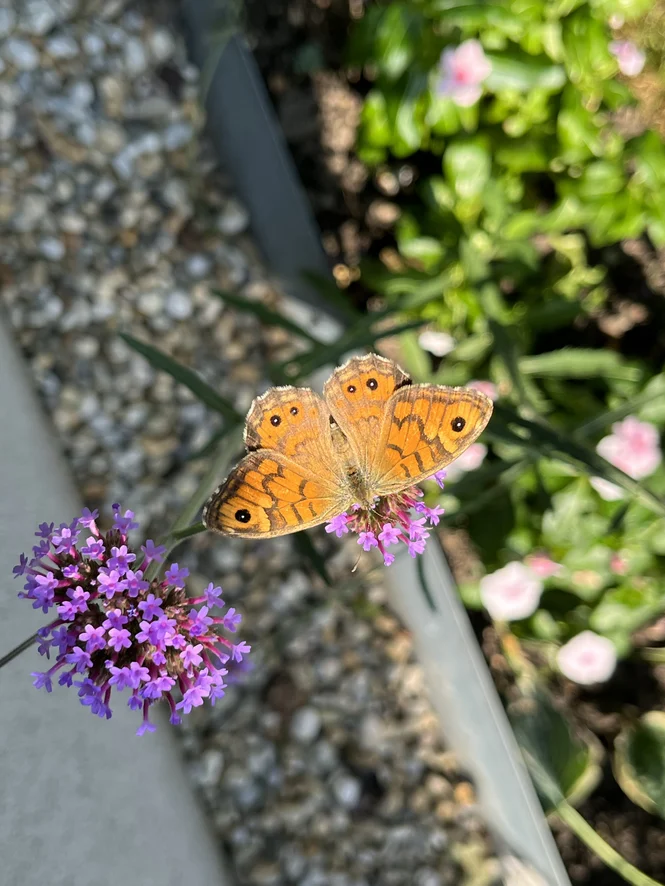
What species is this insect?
Lasiommata megera (also Pararge megera)
